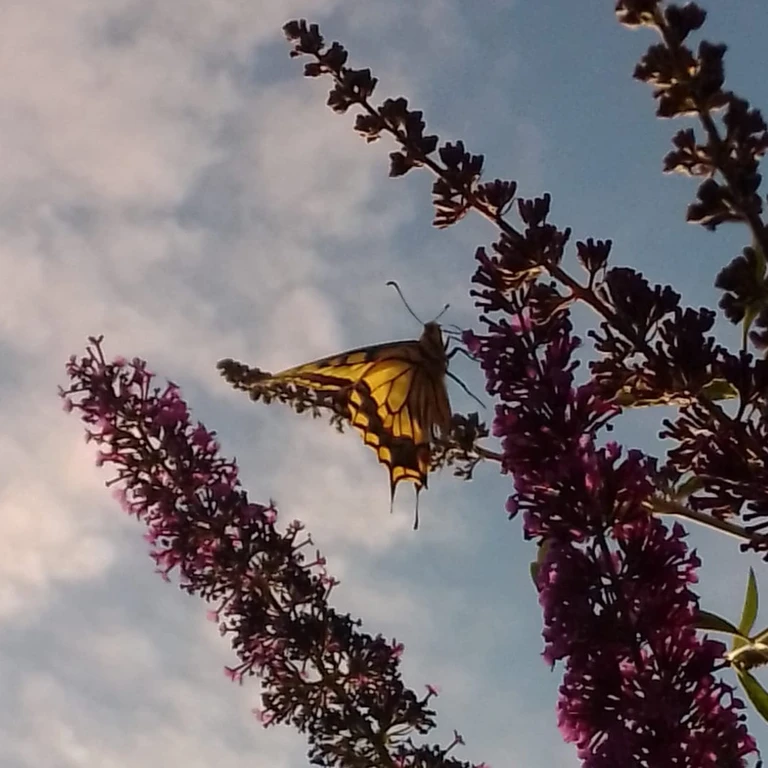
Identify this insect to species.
Papilio machaon
